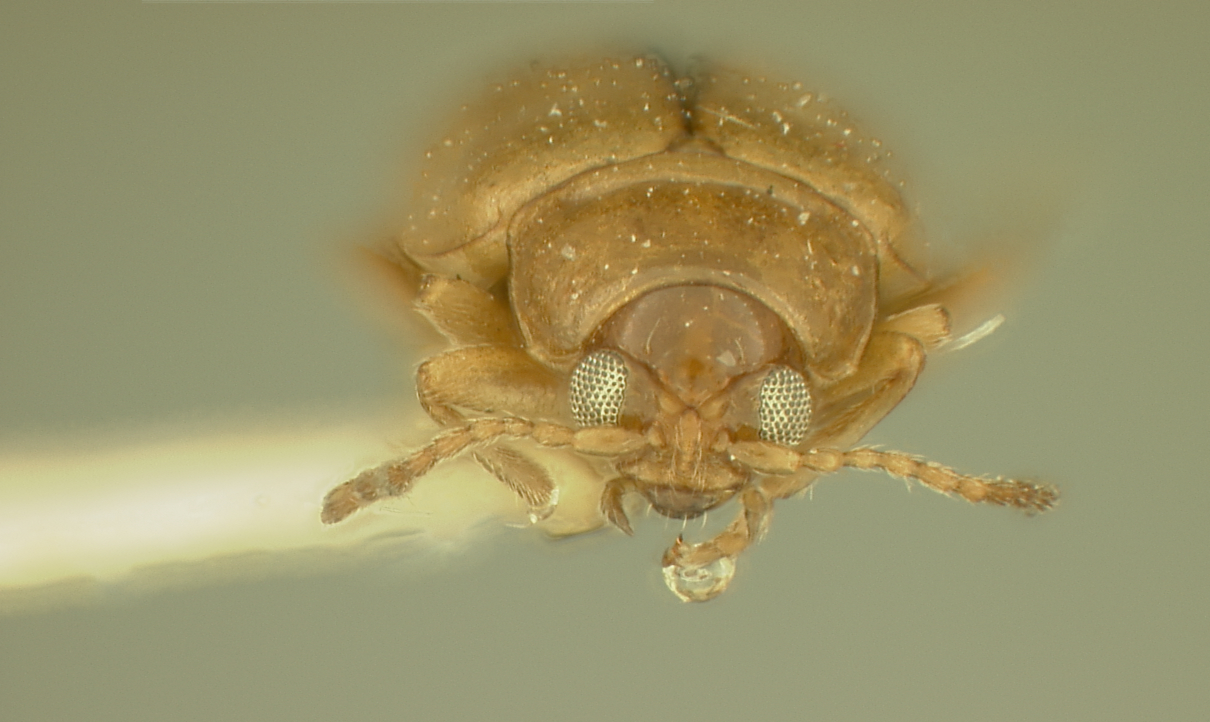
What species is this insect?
Lactica infuscata
